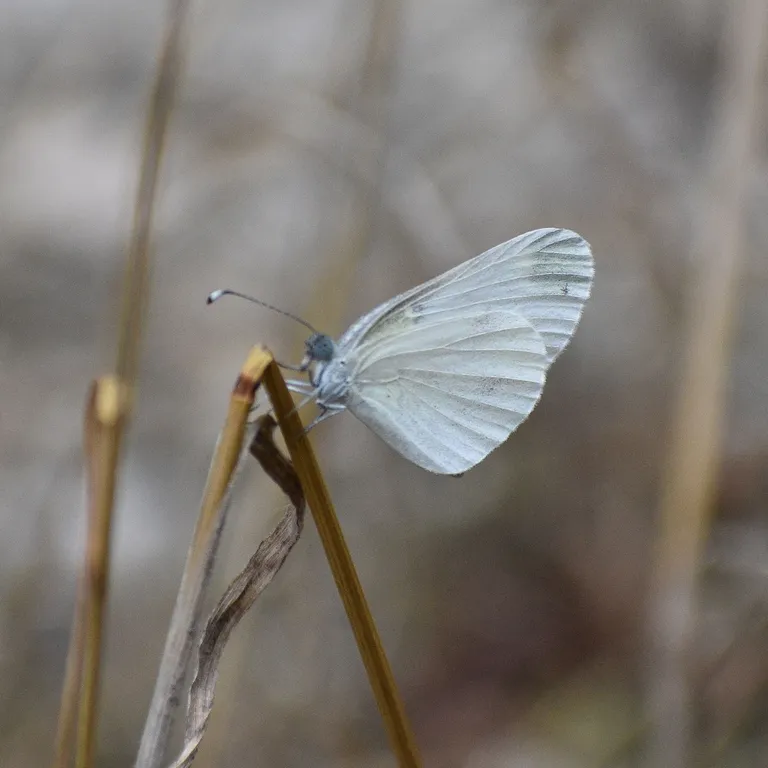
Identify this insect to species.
Leptidea sinapis/juvernica
